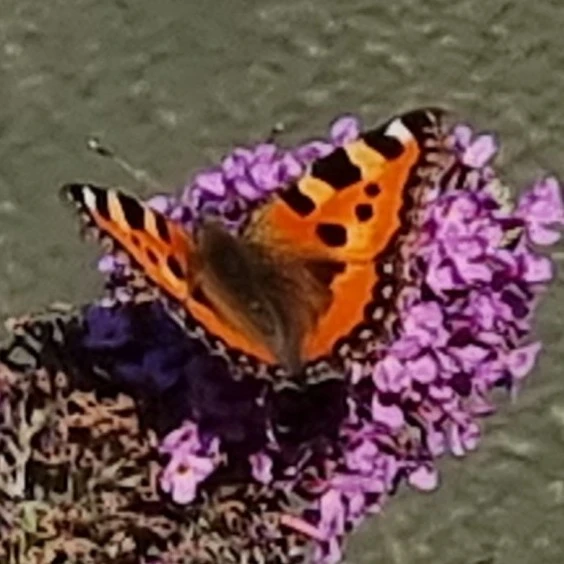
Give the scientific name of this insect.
Aglais urticae
